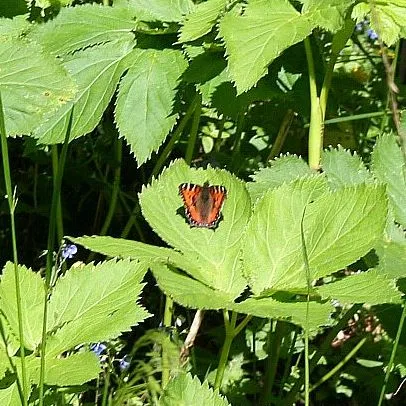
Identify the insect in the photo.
Aglais urticae
